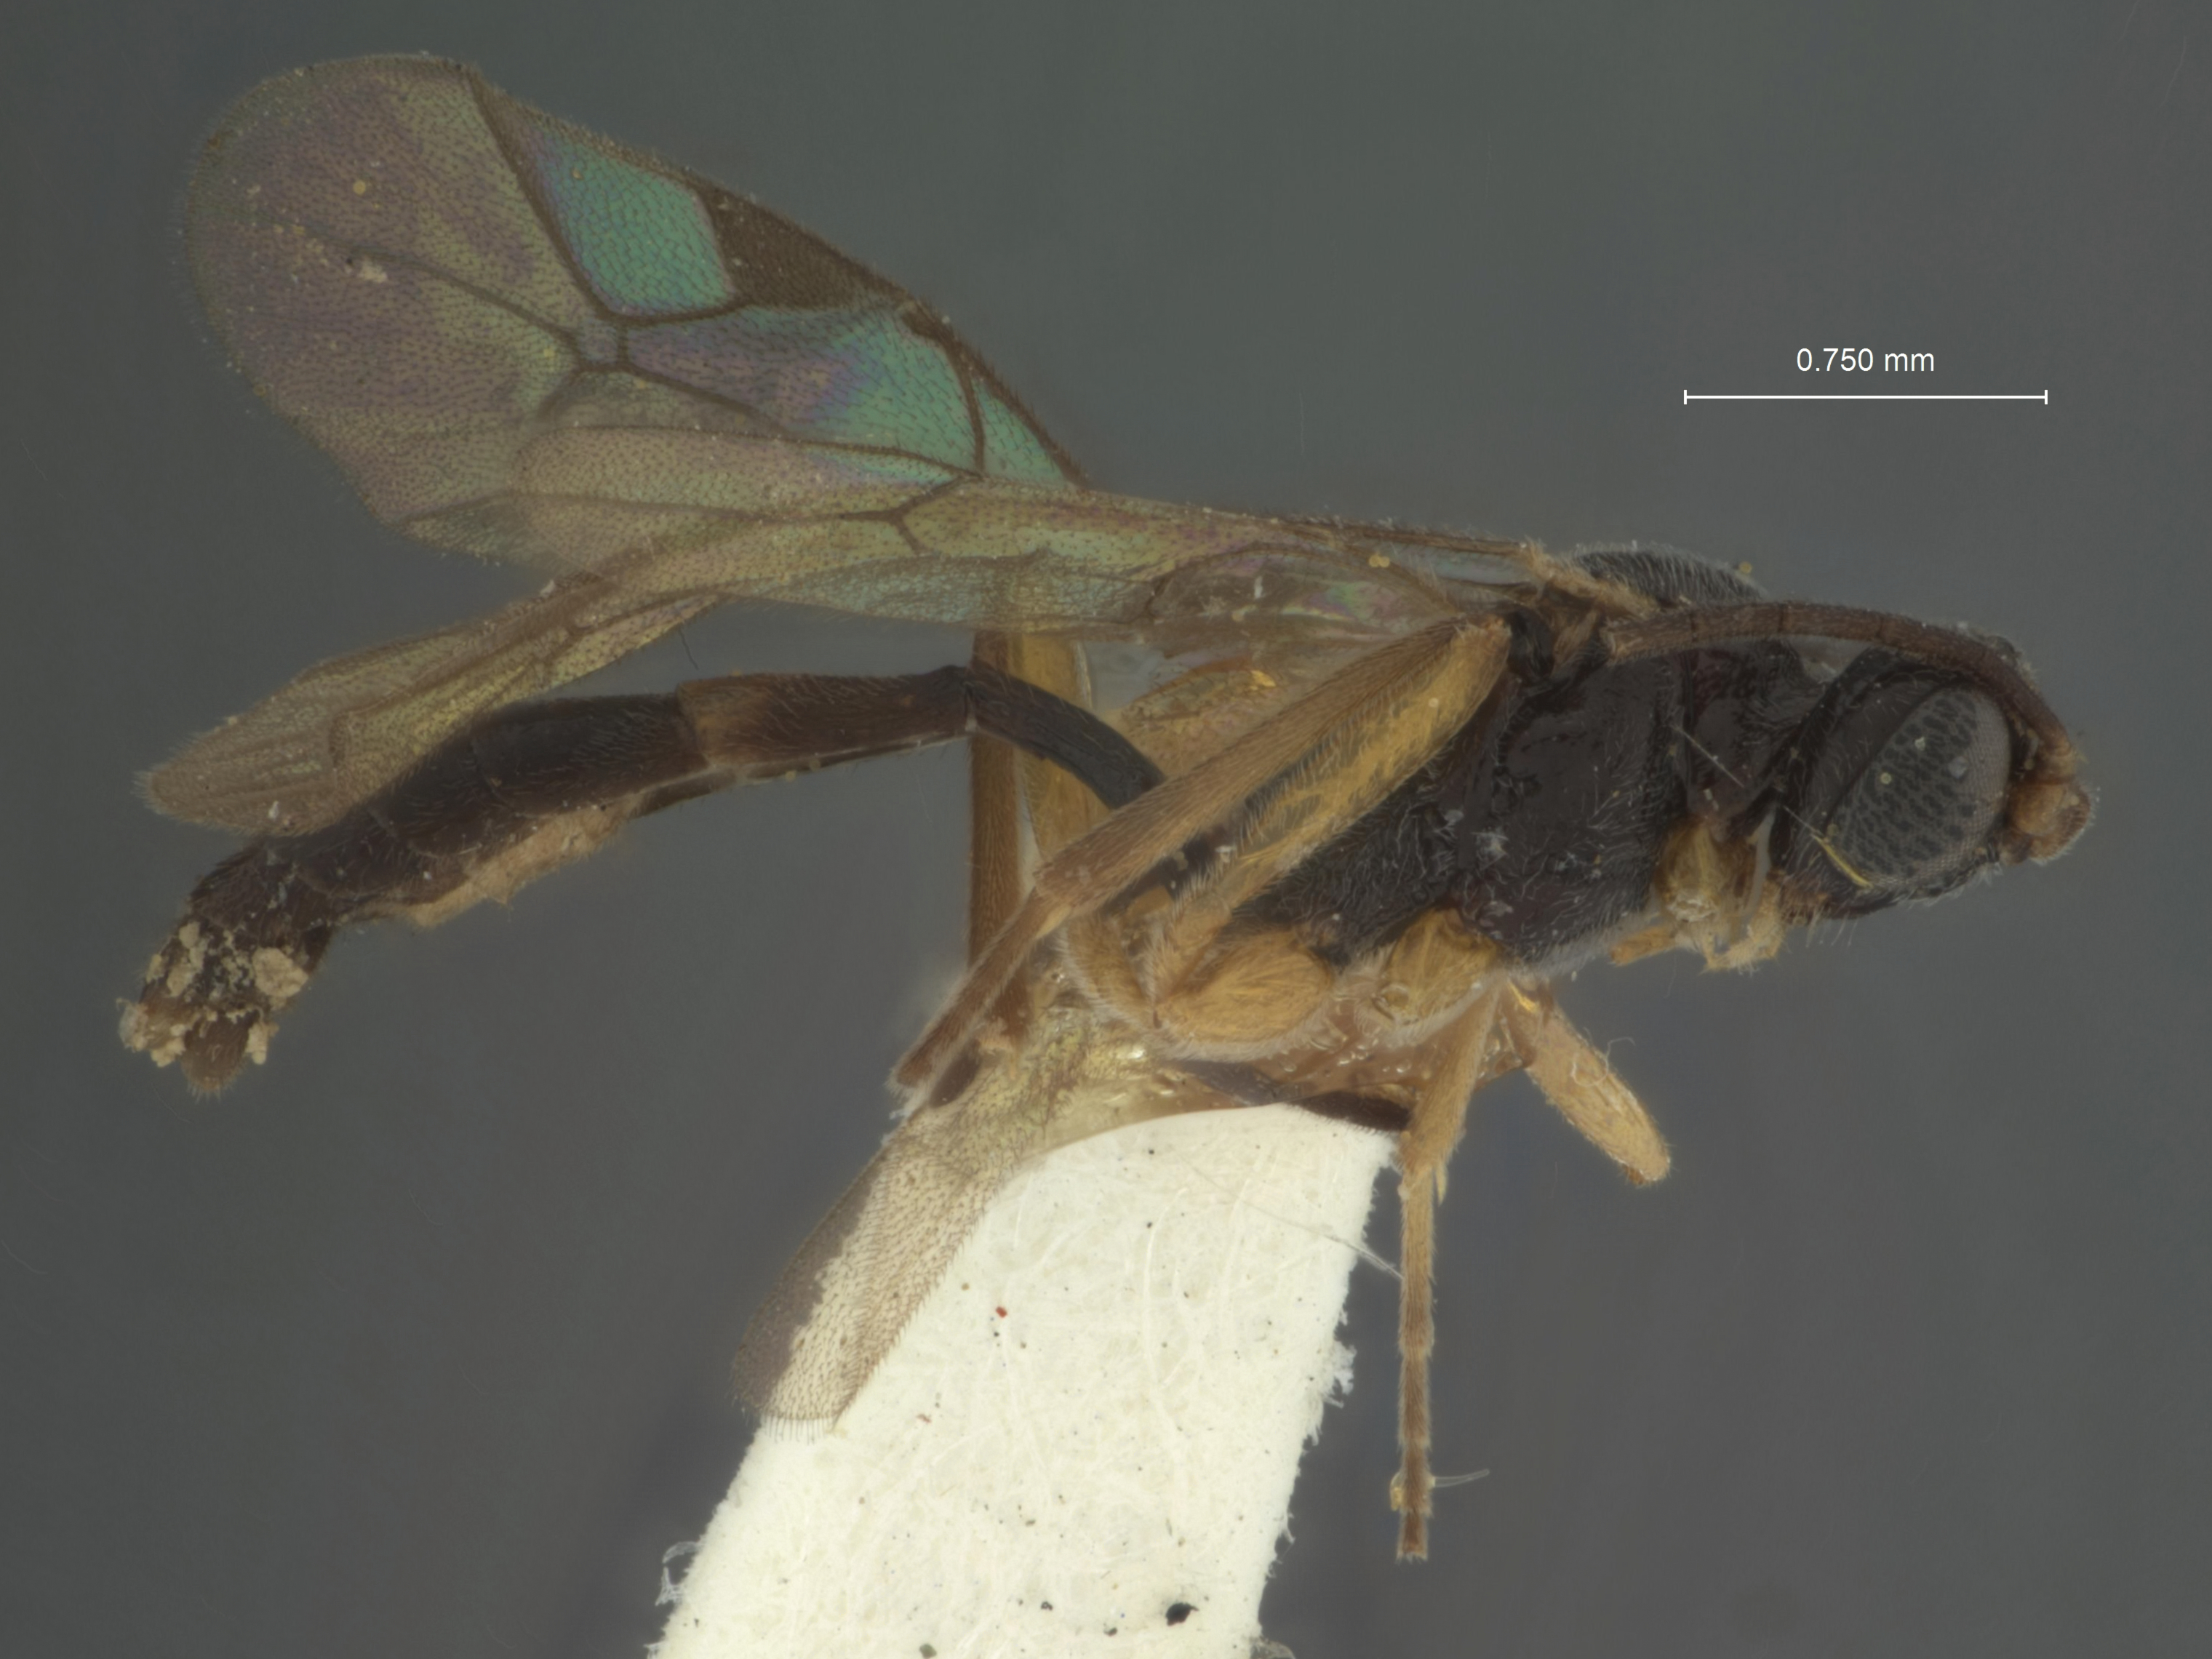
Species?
Gausocentrus gyrini
